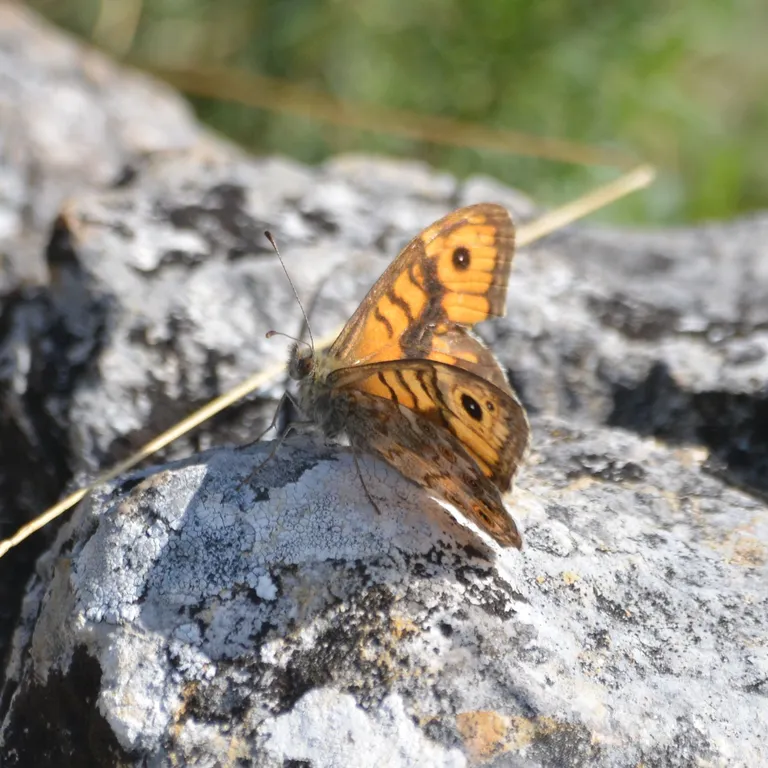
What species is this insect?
Lasiommata megera (also Pararge megera)
